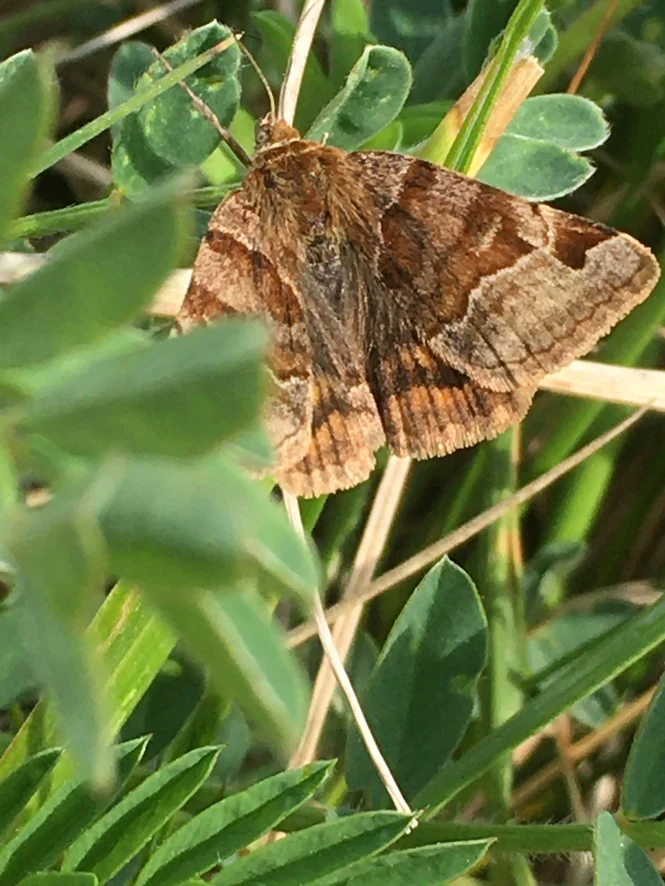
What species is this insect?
Euclidia glyphica
